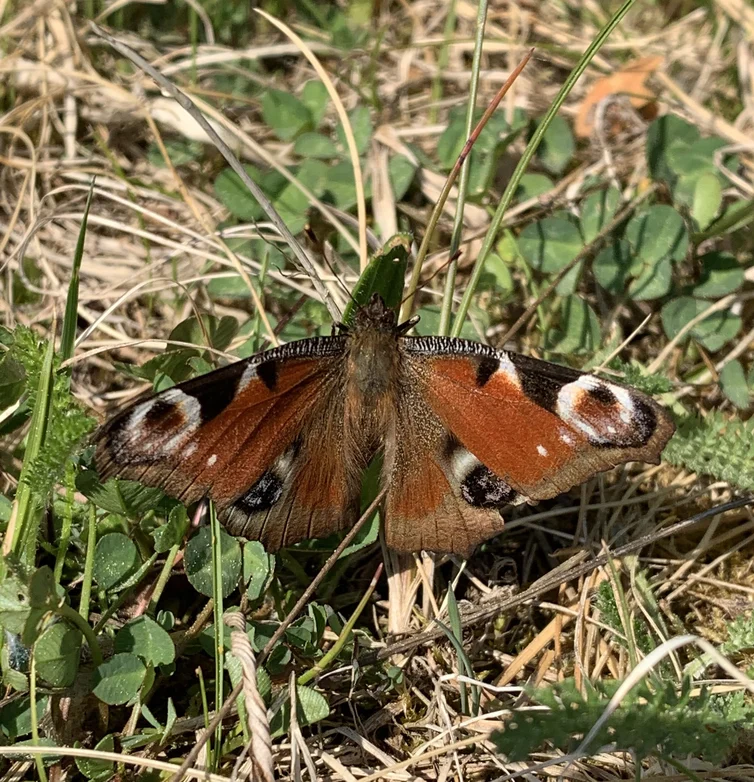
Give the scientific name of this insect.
Aglais io
